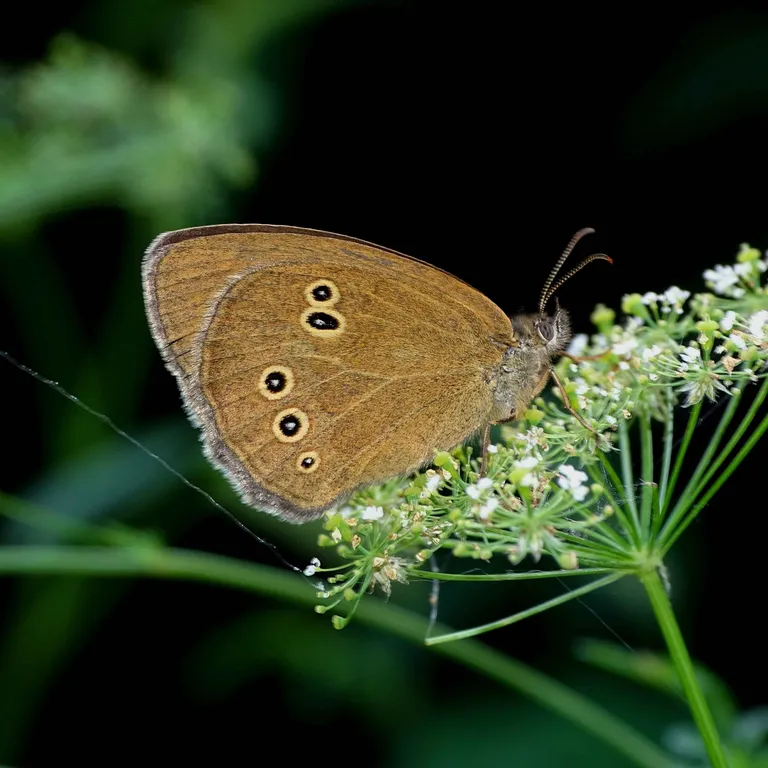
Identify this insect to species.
Aphantopus hyperantus
